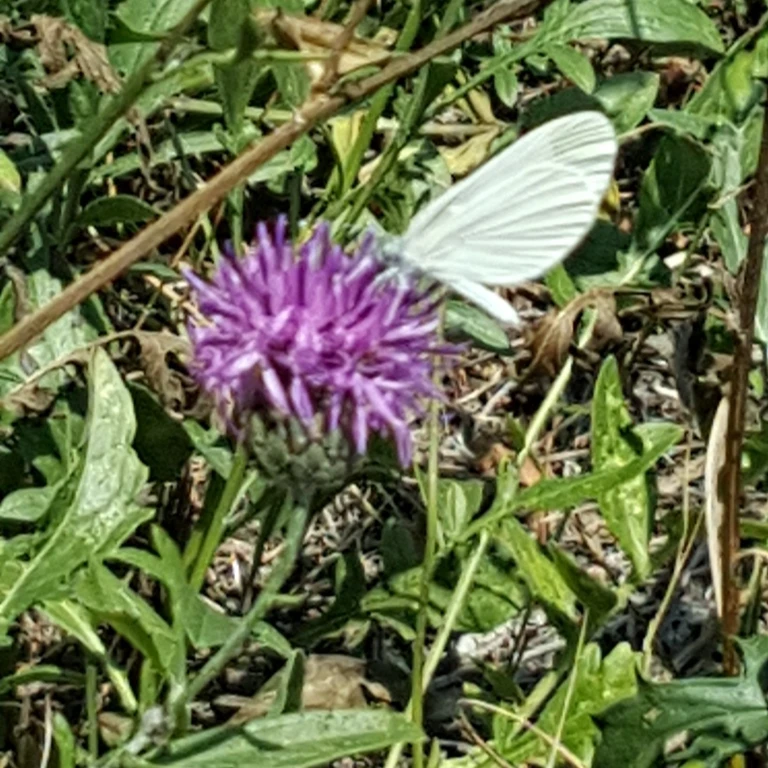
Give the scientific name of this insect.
Leptidea sinapis/juvernica
